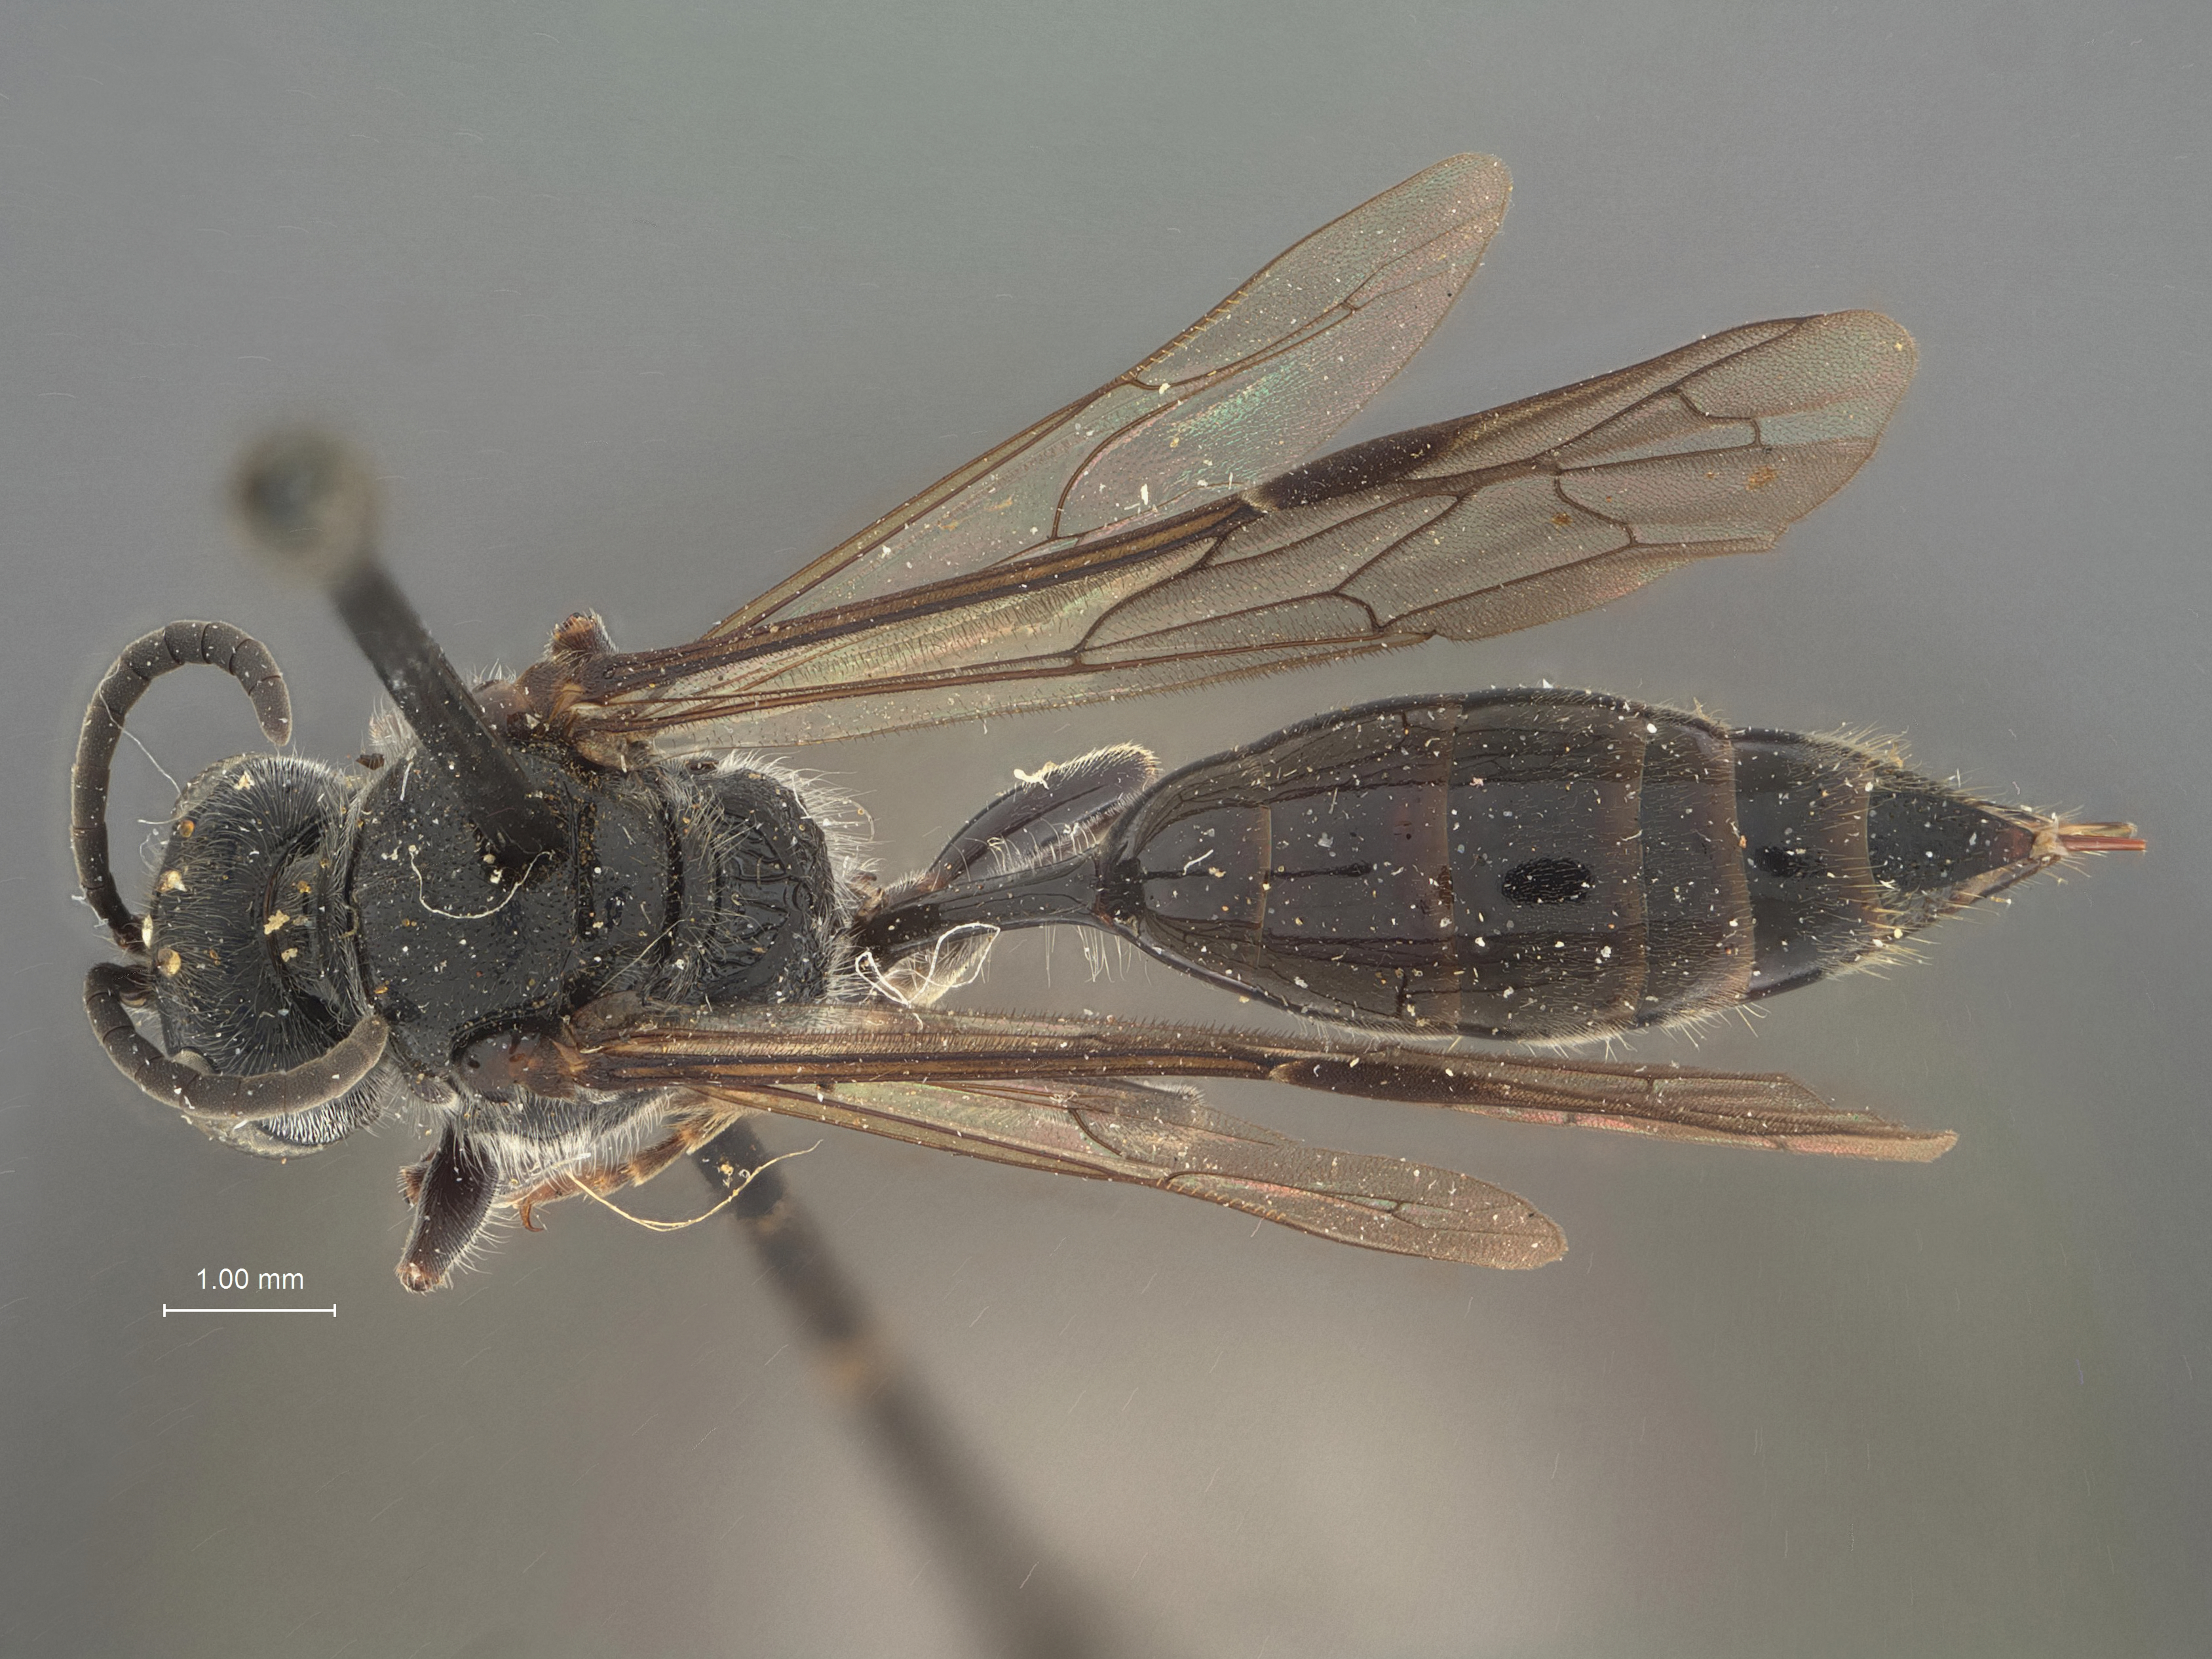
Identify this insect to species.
Psen kulingensis
